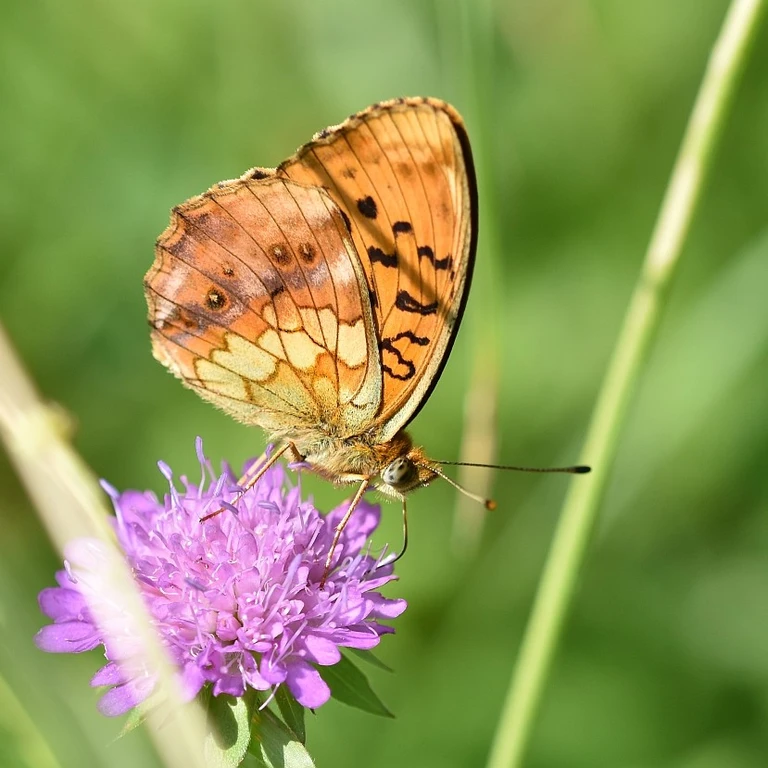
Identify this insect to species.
Brenthis daphne
